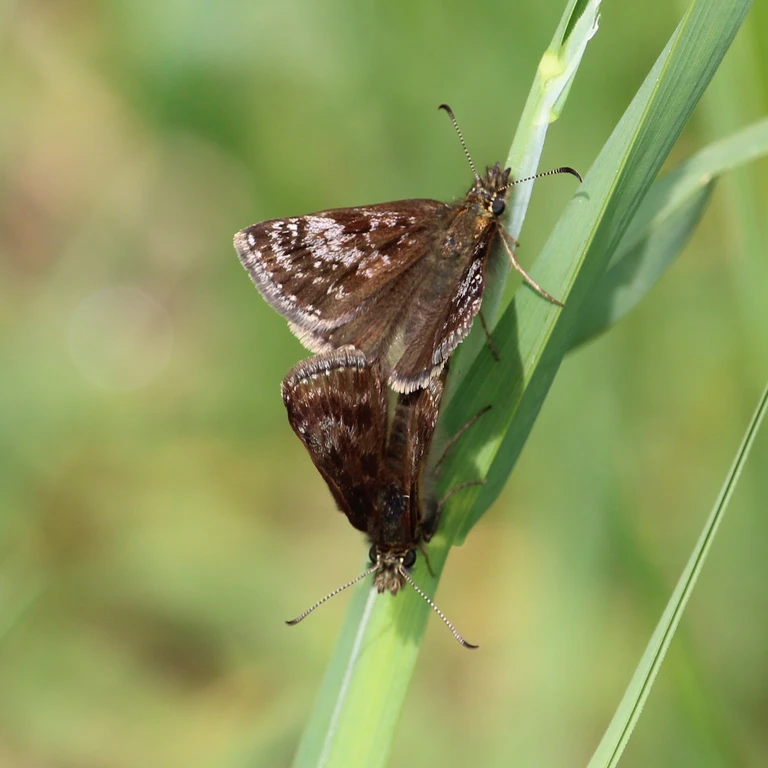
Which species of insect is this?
Erynnis tages
